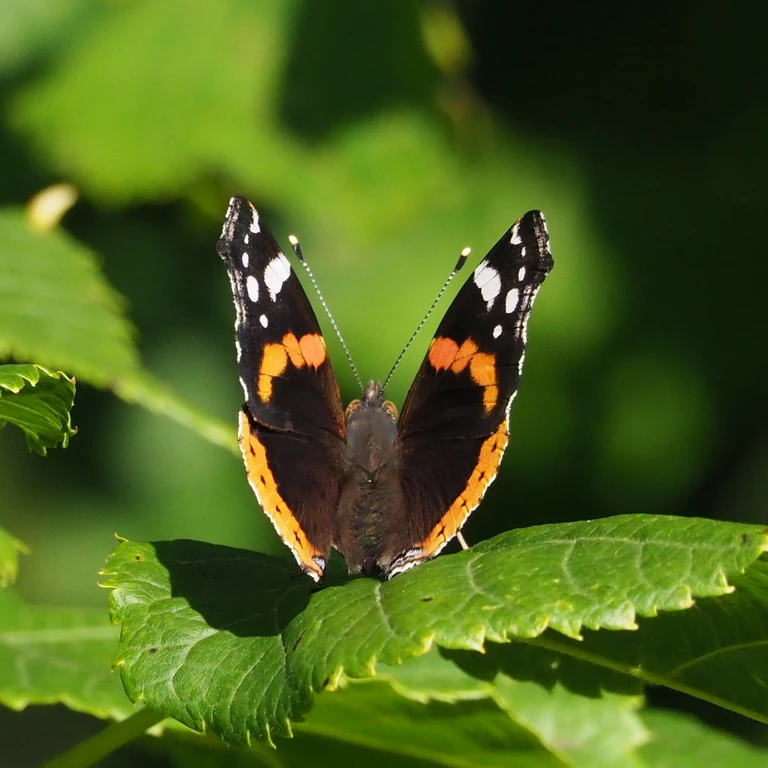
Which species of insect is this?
Vanessa atalanta
